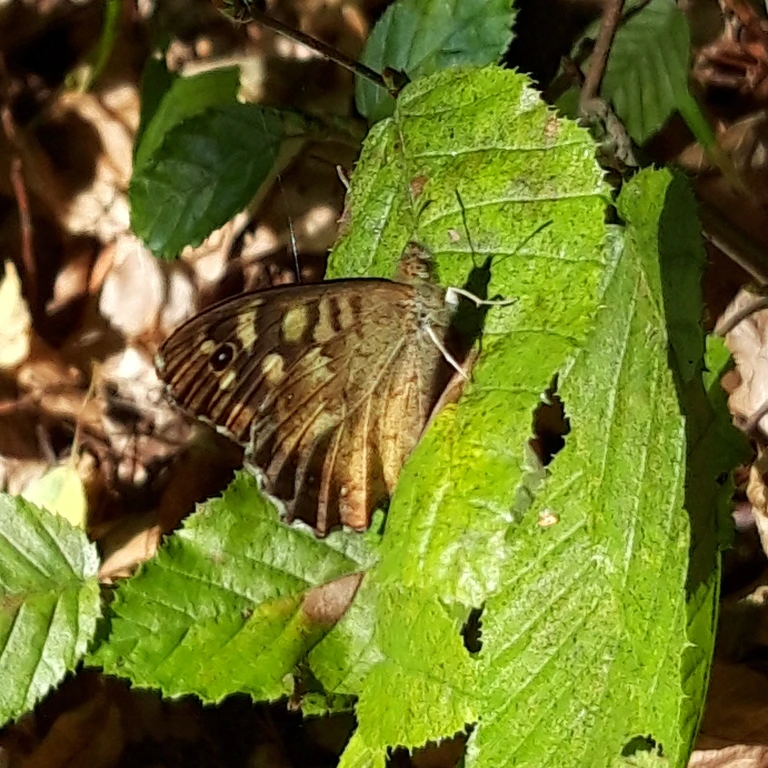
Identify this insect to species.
Pararge aegeria
